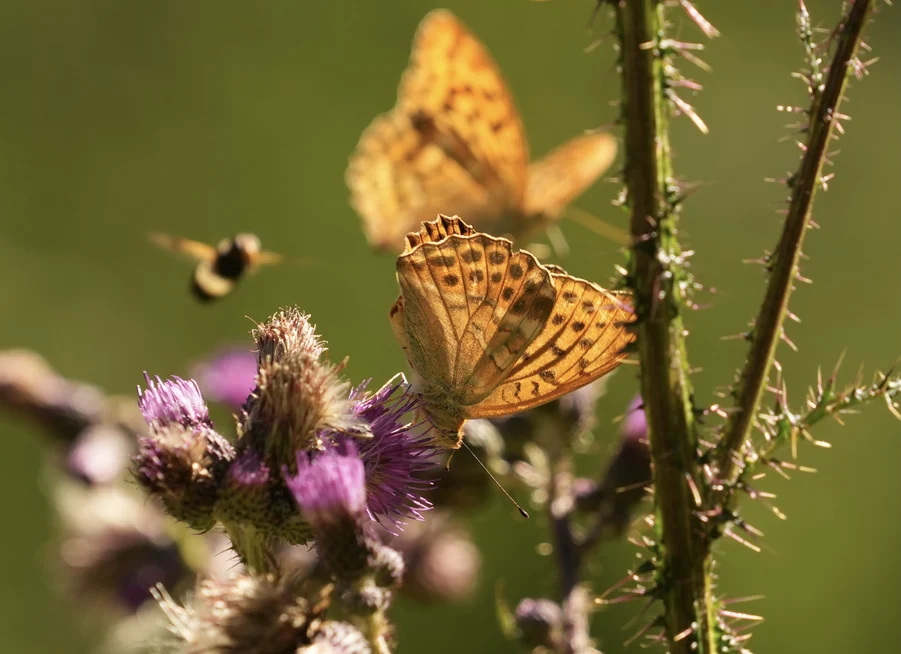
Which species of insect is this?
Argynnis paphia
